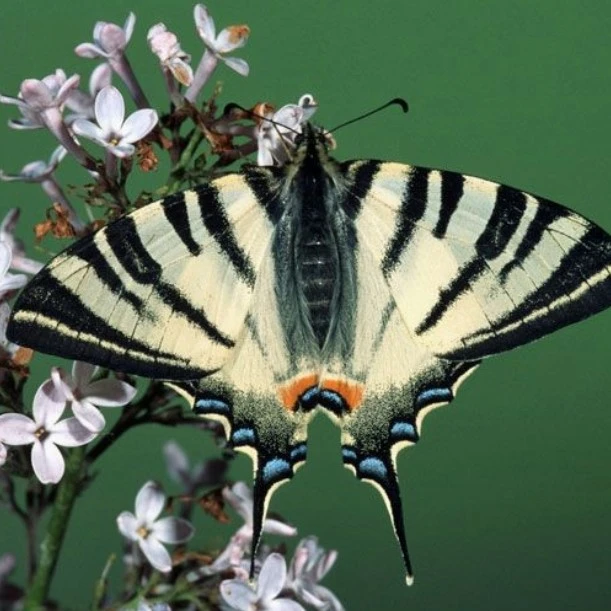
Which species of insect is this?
Iphiclides podalirius
